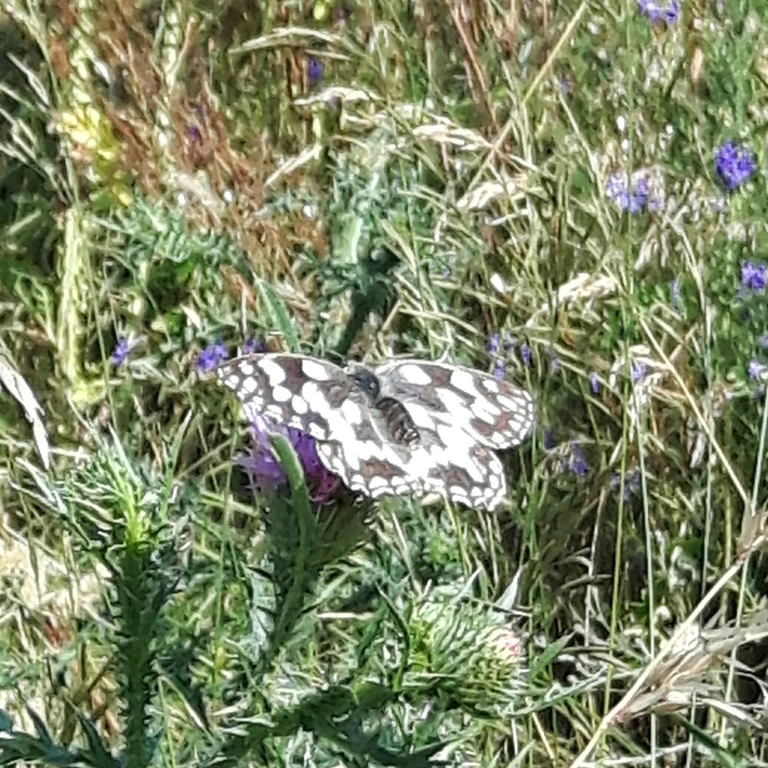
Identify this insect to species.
Melanargia galathea
